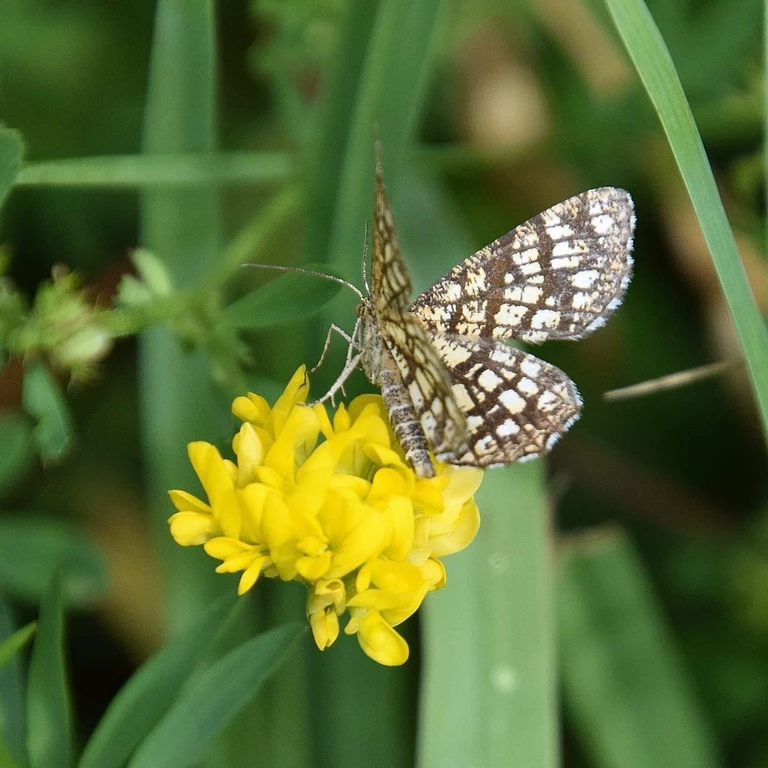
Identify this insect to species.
Chiasmia clathrata
